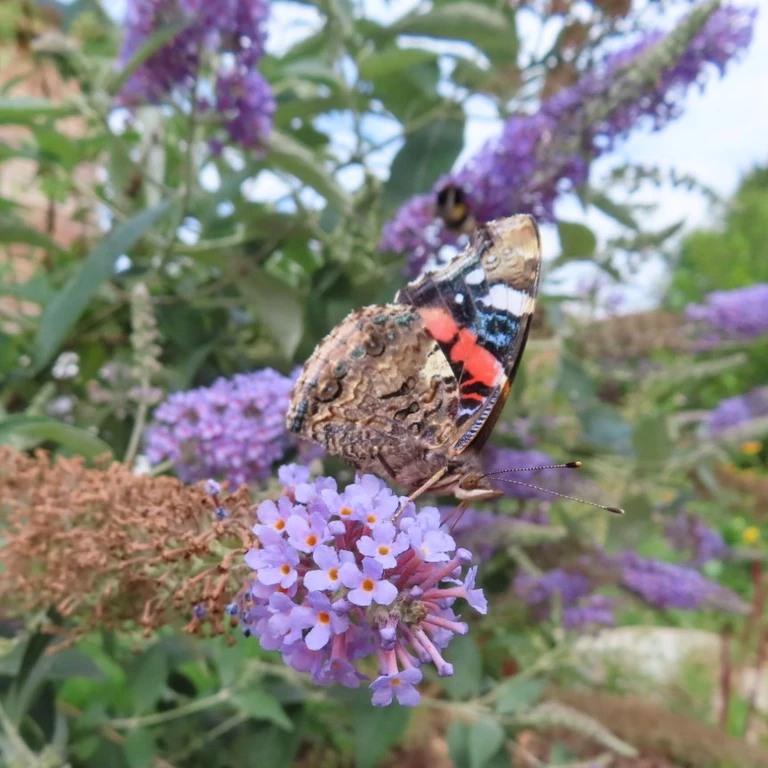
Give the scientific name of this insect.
Vanessa atalanta
